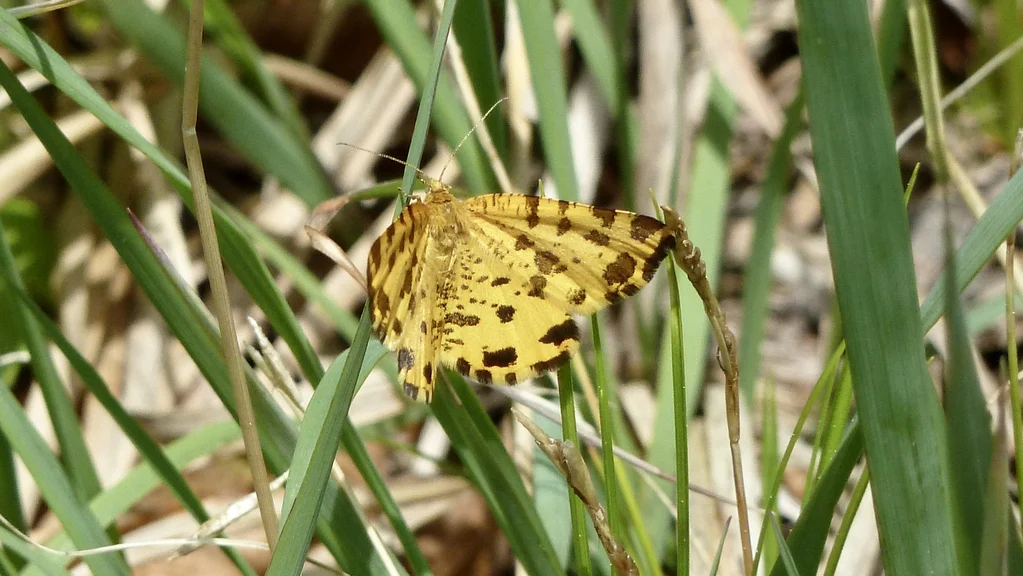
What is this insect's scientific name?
Pseudopanthera macularia
